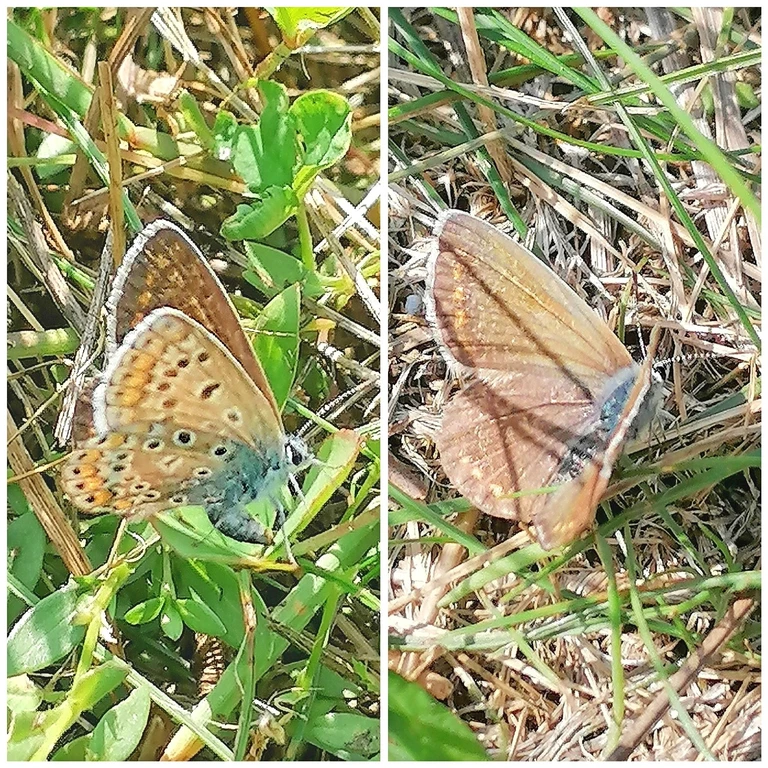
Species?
Polyommatus icarus
